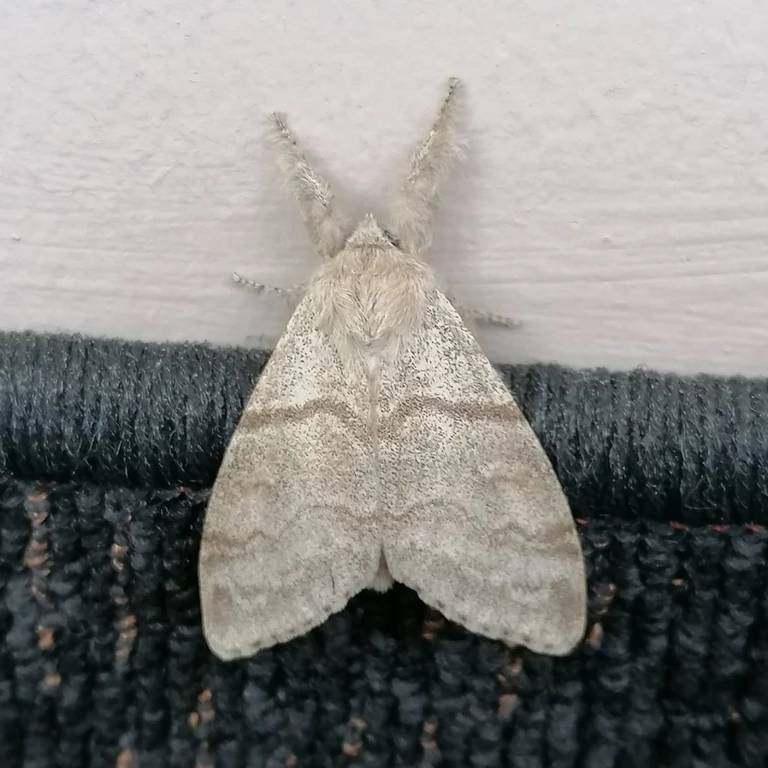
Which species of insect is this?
Calliteara pudibunda
